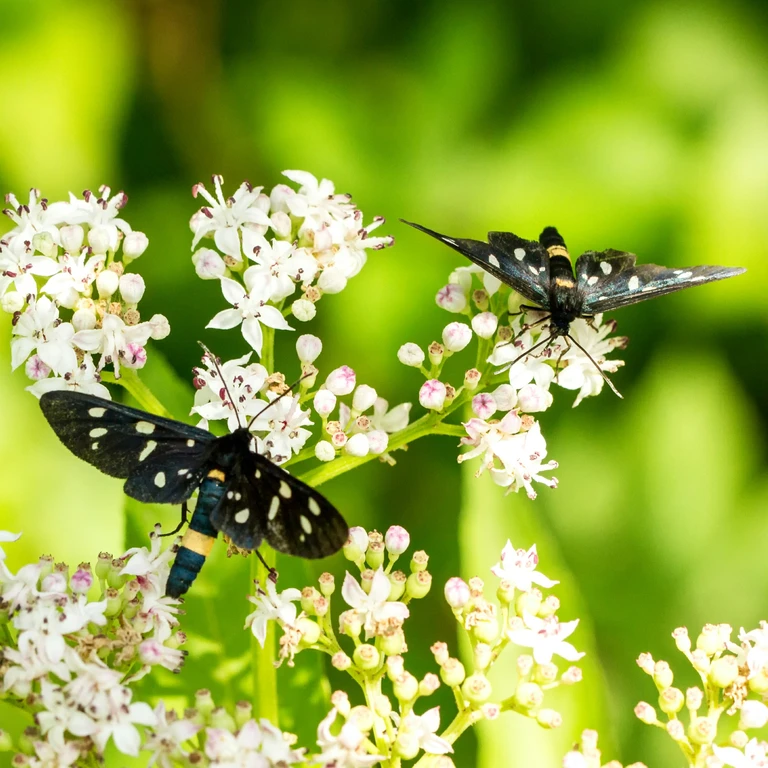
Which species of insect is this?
Amata phegea
